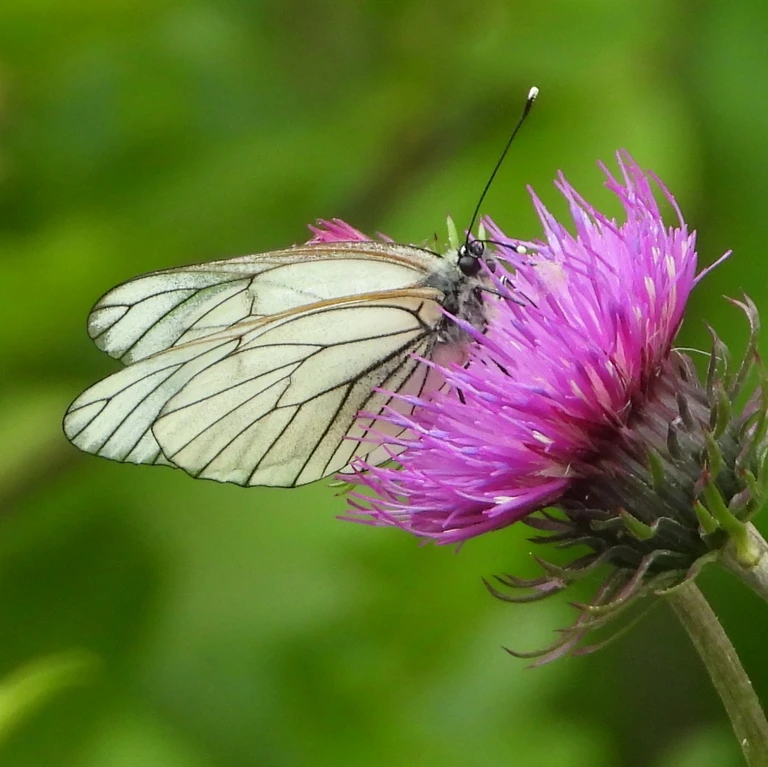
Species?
Aporia crataegi
